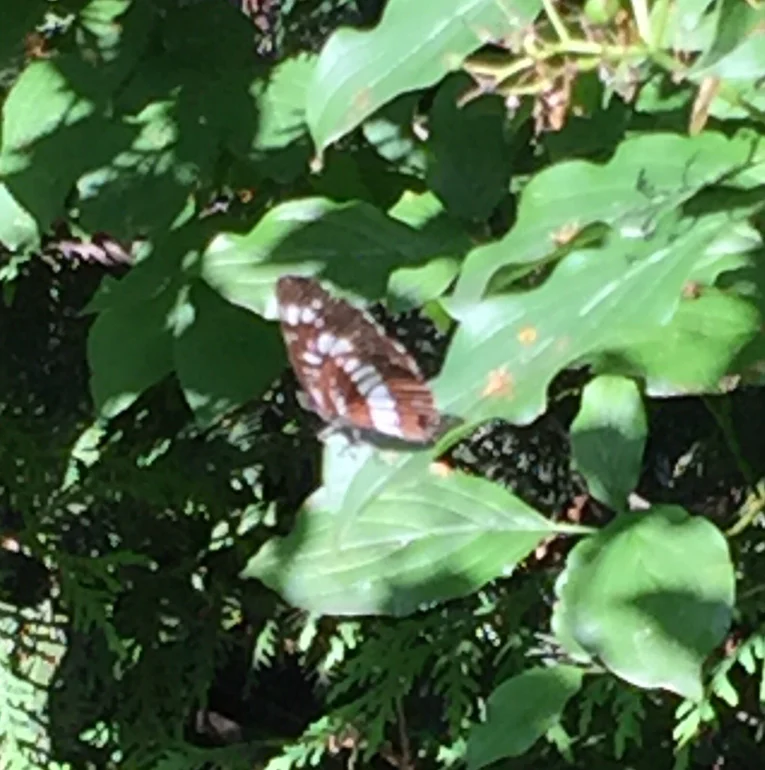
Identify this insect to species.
Neptis rivularis
